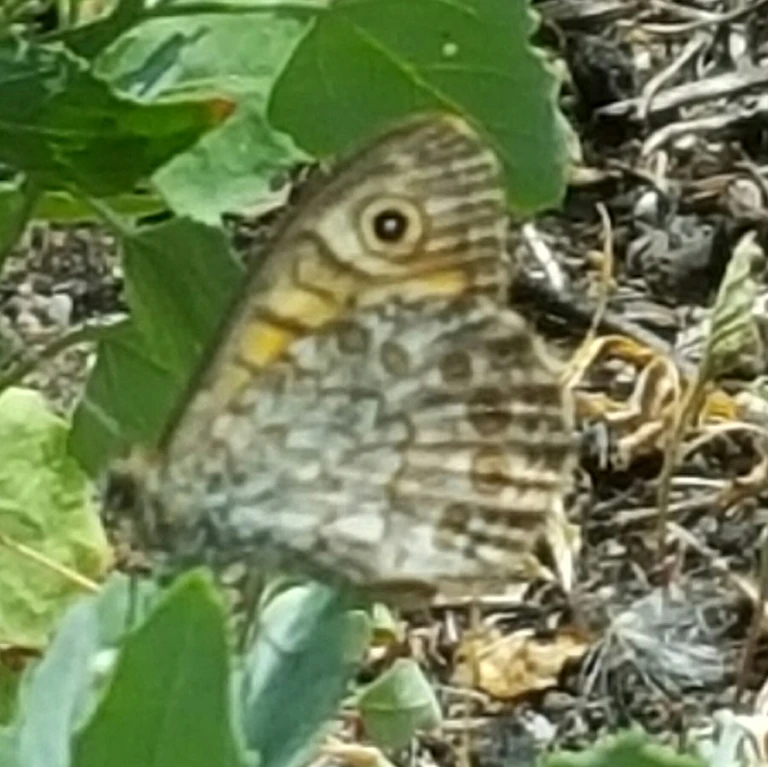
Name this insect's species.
Lasiommata megera (also Pararge megera)
